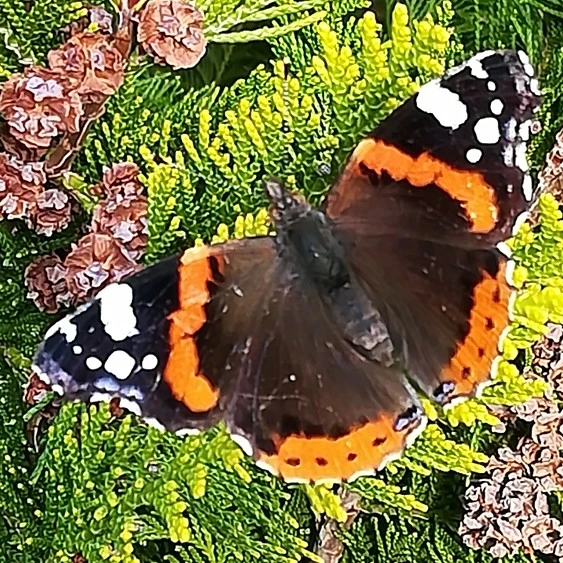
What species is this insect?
Vanessa atalanta
